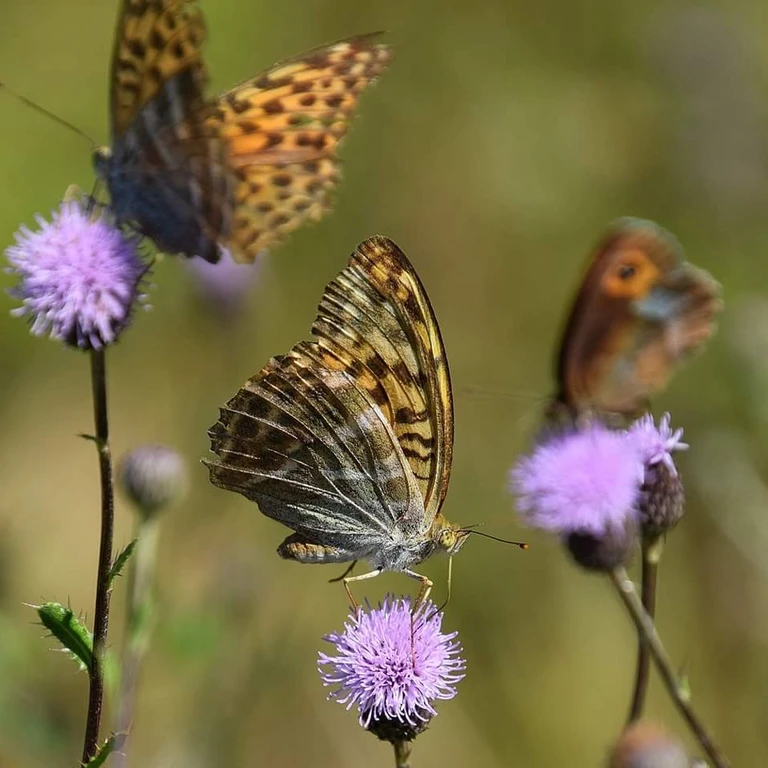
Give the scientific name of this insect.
Argynnis paphia
